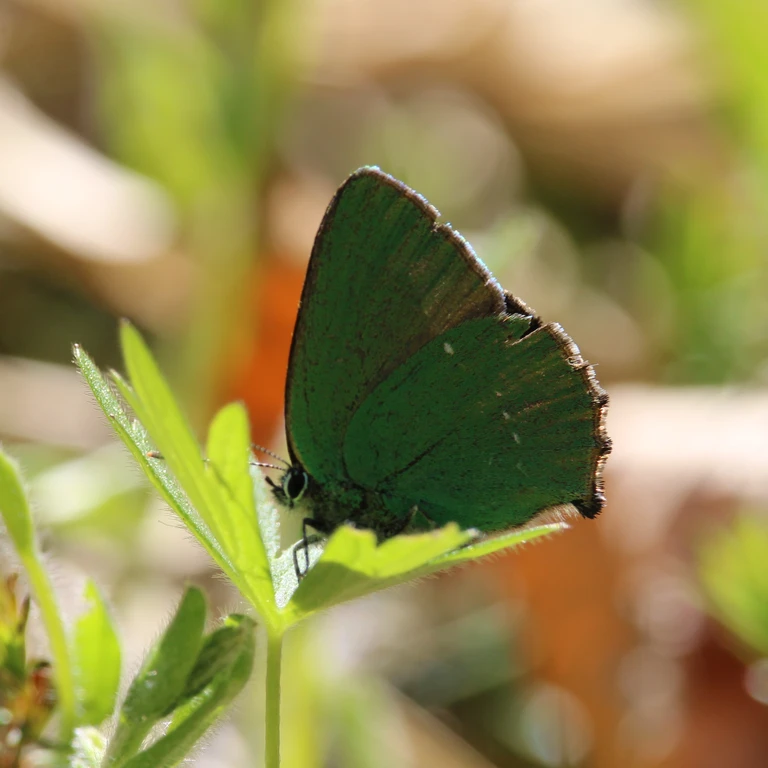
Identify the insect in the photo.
Callophrys rubi
